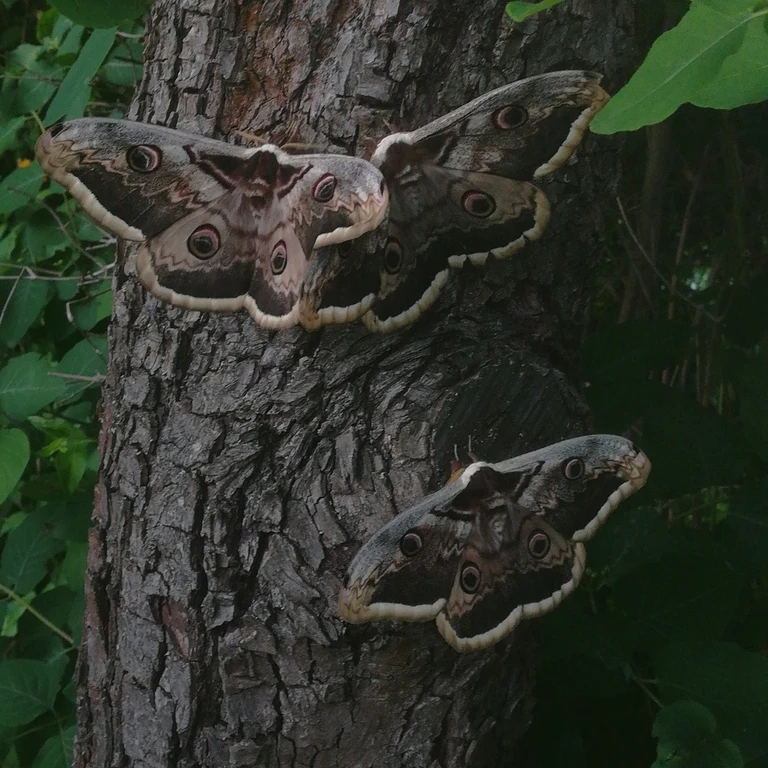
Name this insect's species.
Saturnia pyri
